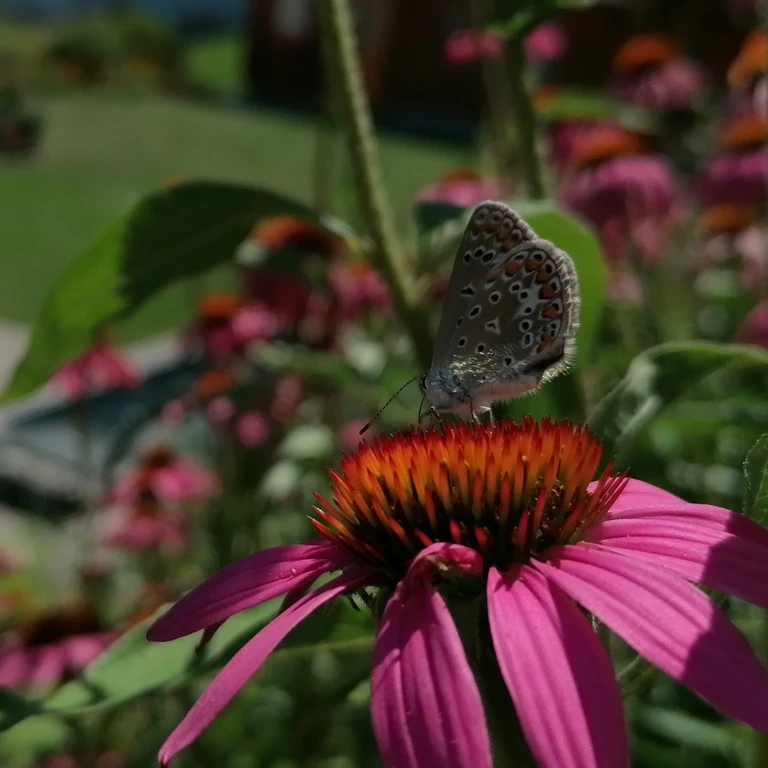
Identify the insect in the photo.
Polyommatus icarus
